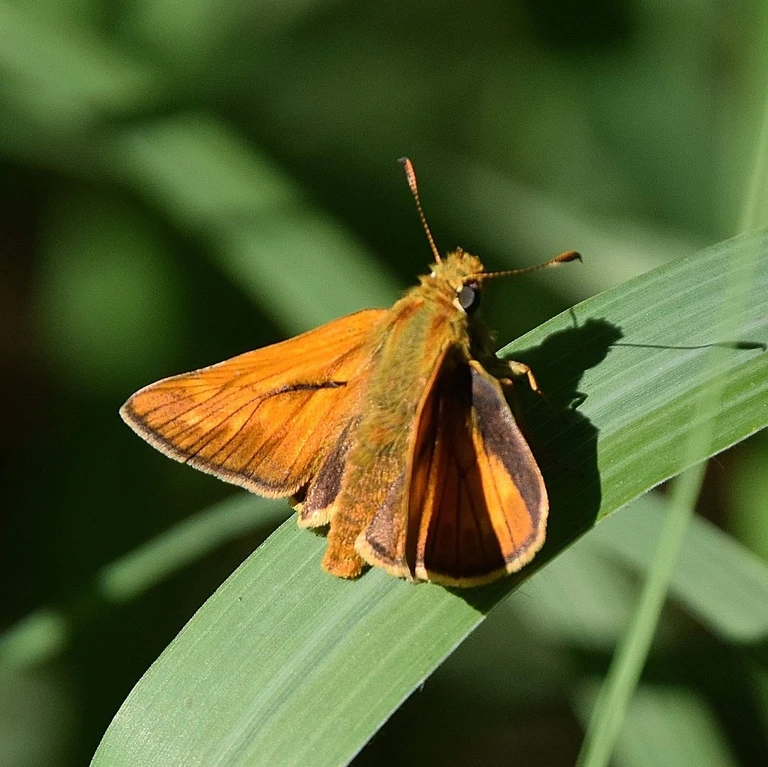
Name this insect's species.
Ochlodes sylvanus (also Ochlodes venata)
